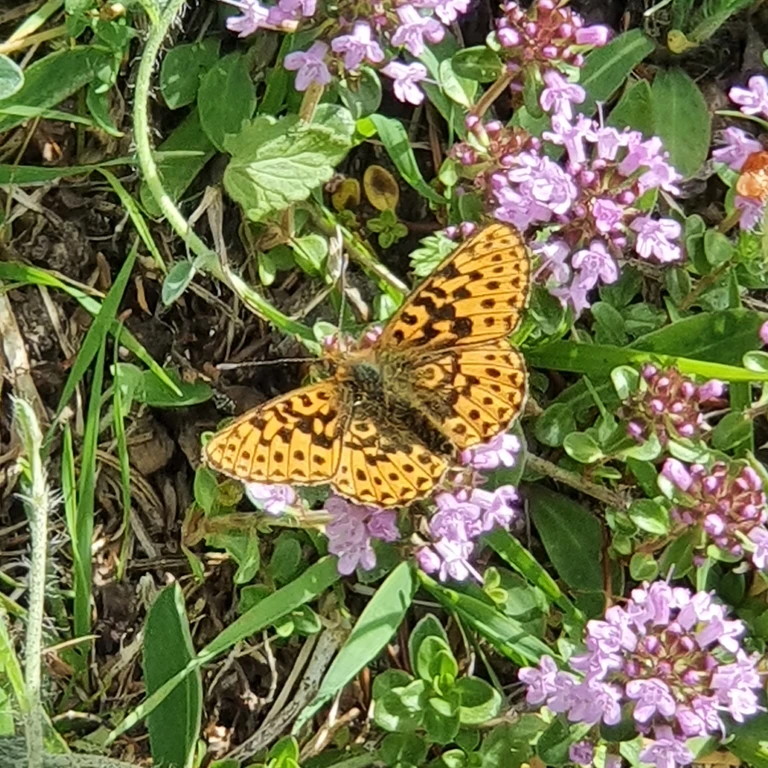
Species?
Boloria euphrosyne (also Clossiana euphrosyne)
